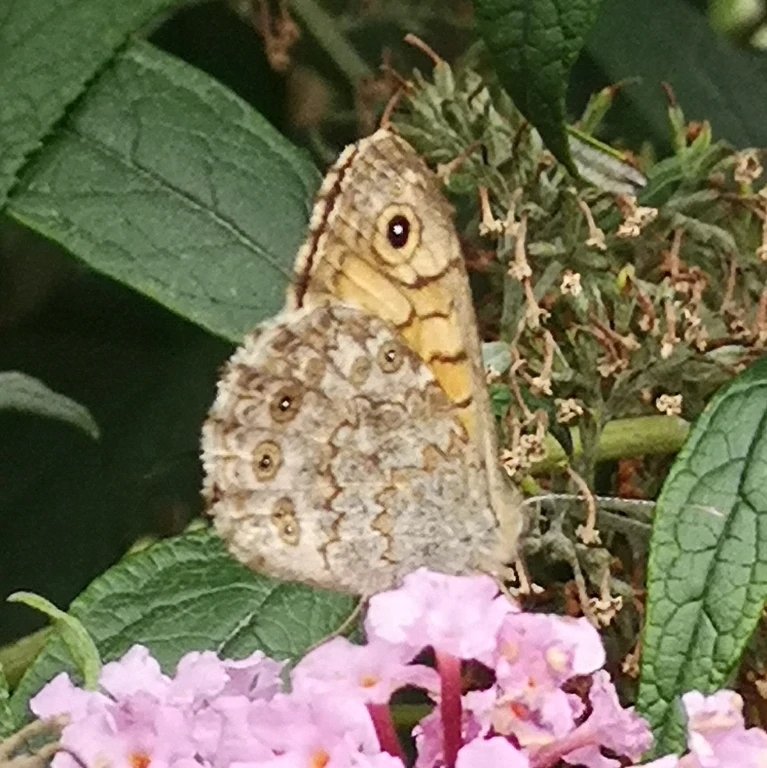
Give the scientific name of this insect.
Lasiommata megera (also Pararge megera)
